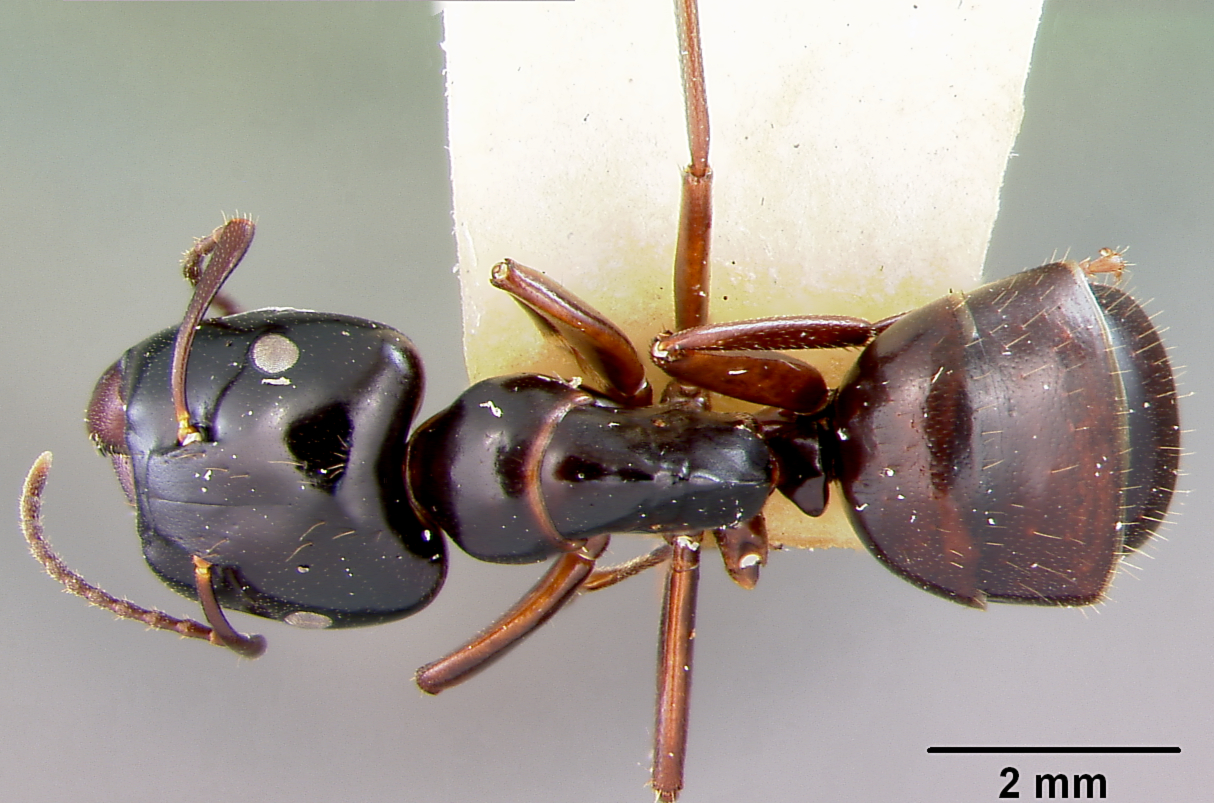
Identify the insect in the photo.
Camponotus cristatus
